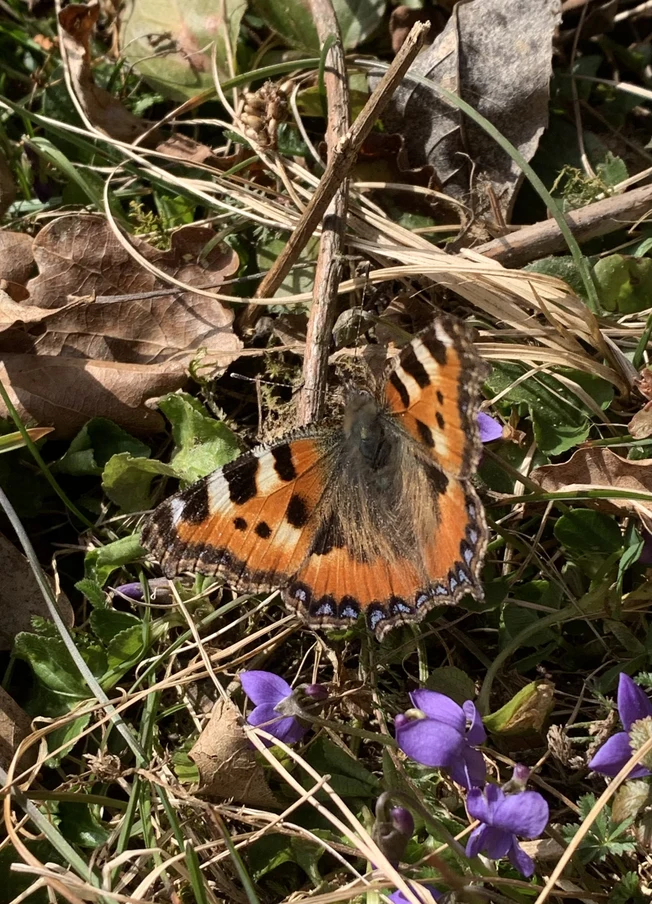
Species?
Aglais urticae
